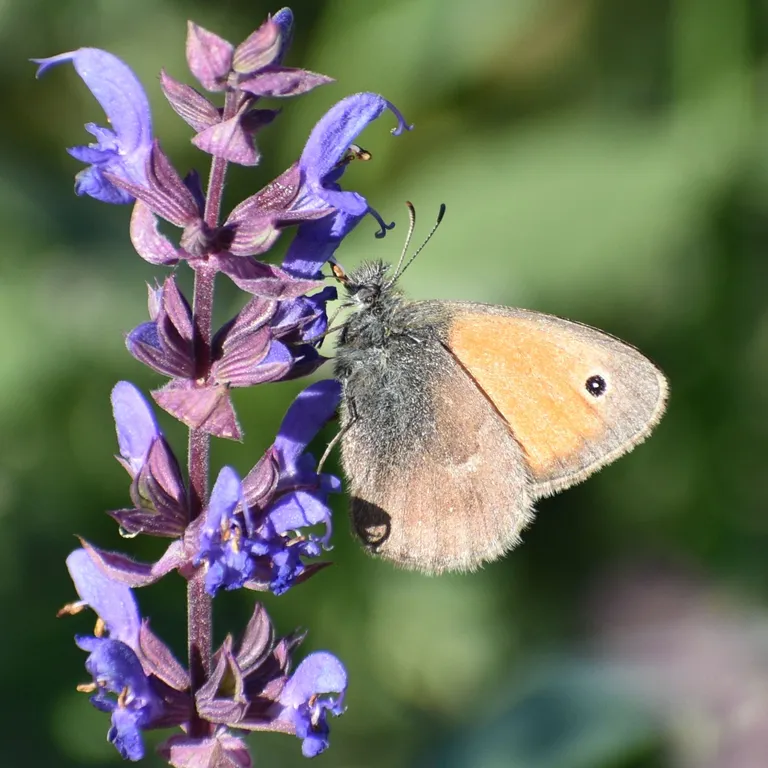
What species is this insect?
Coenonympha pamphilus
